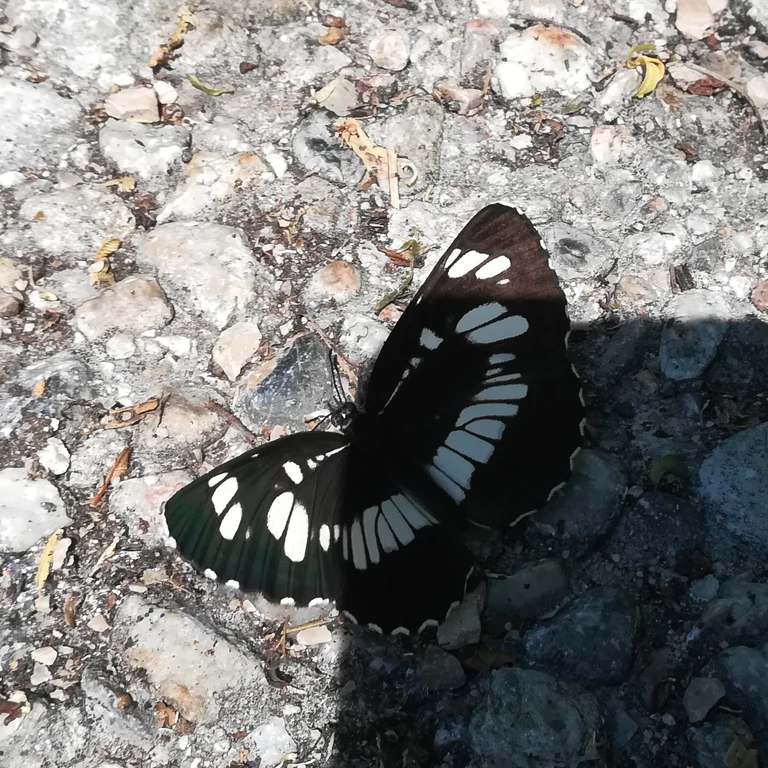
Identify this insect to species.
Neptis rivularis
